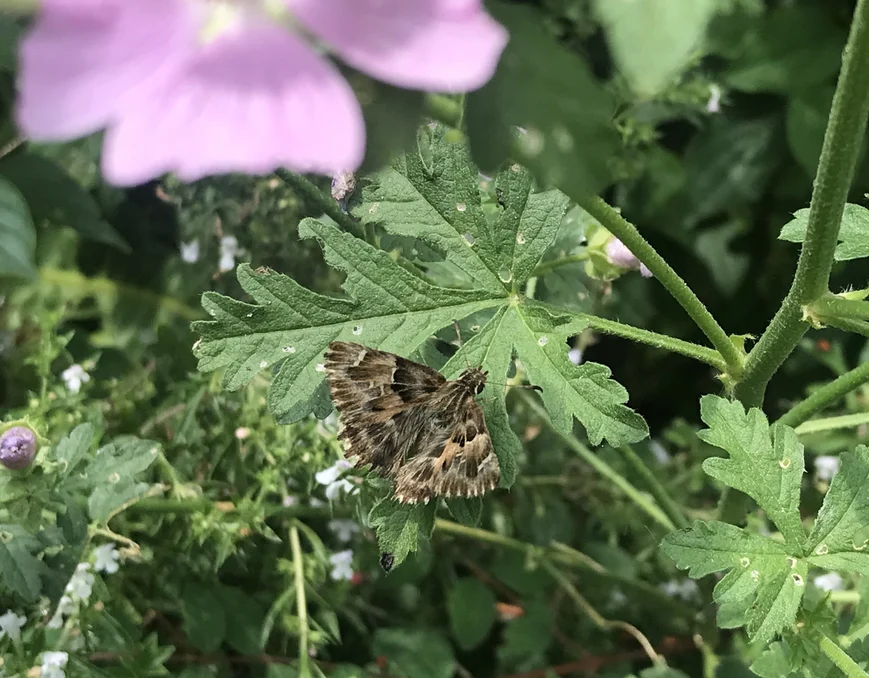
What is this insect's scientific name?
Carcharodus alceae
